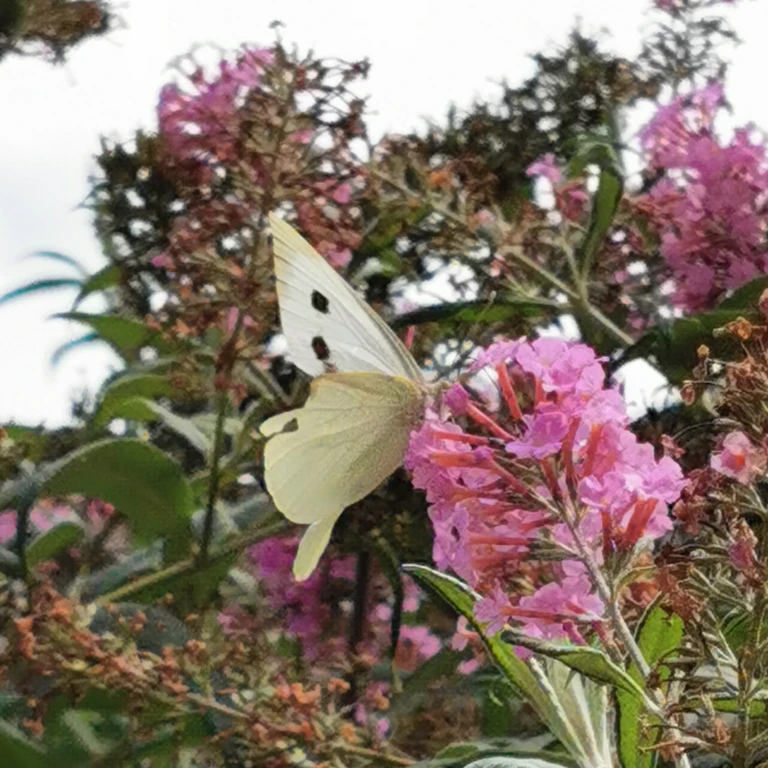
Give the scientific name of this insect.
Pieris brassicae
